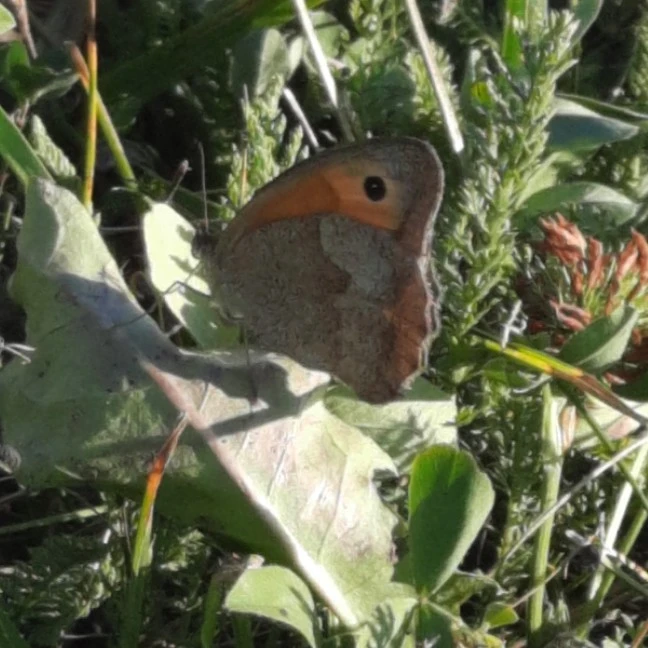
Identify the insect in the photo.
Maniola jurtina
